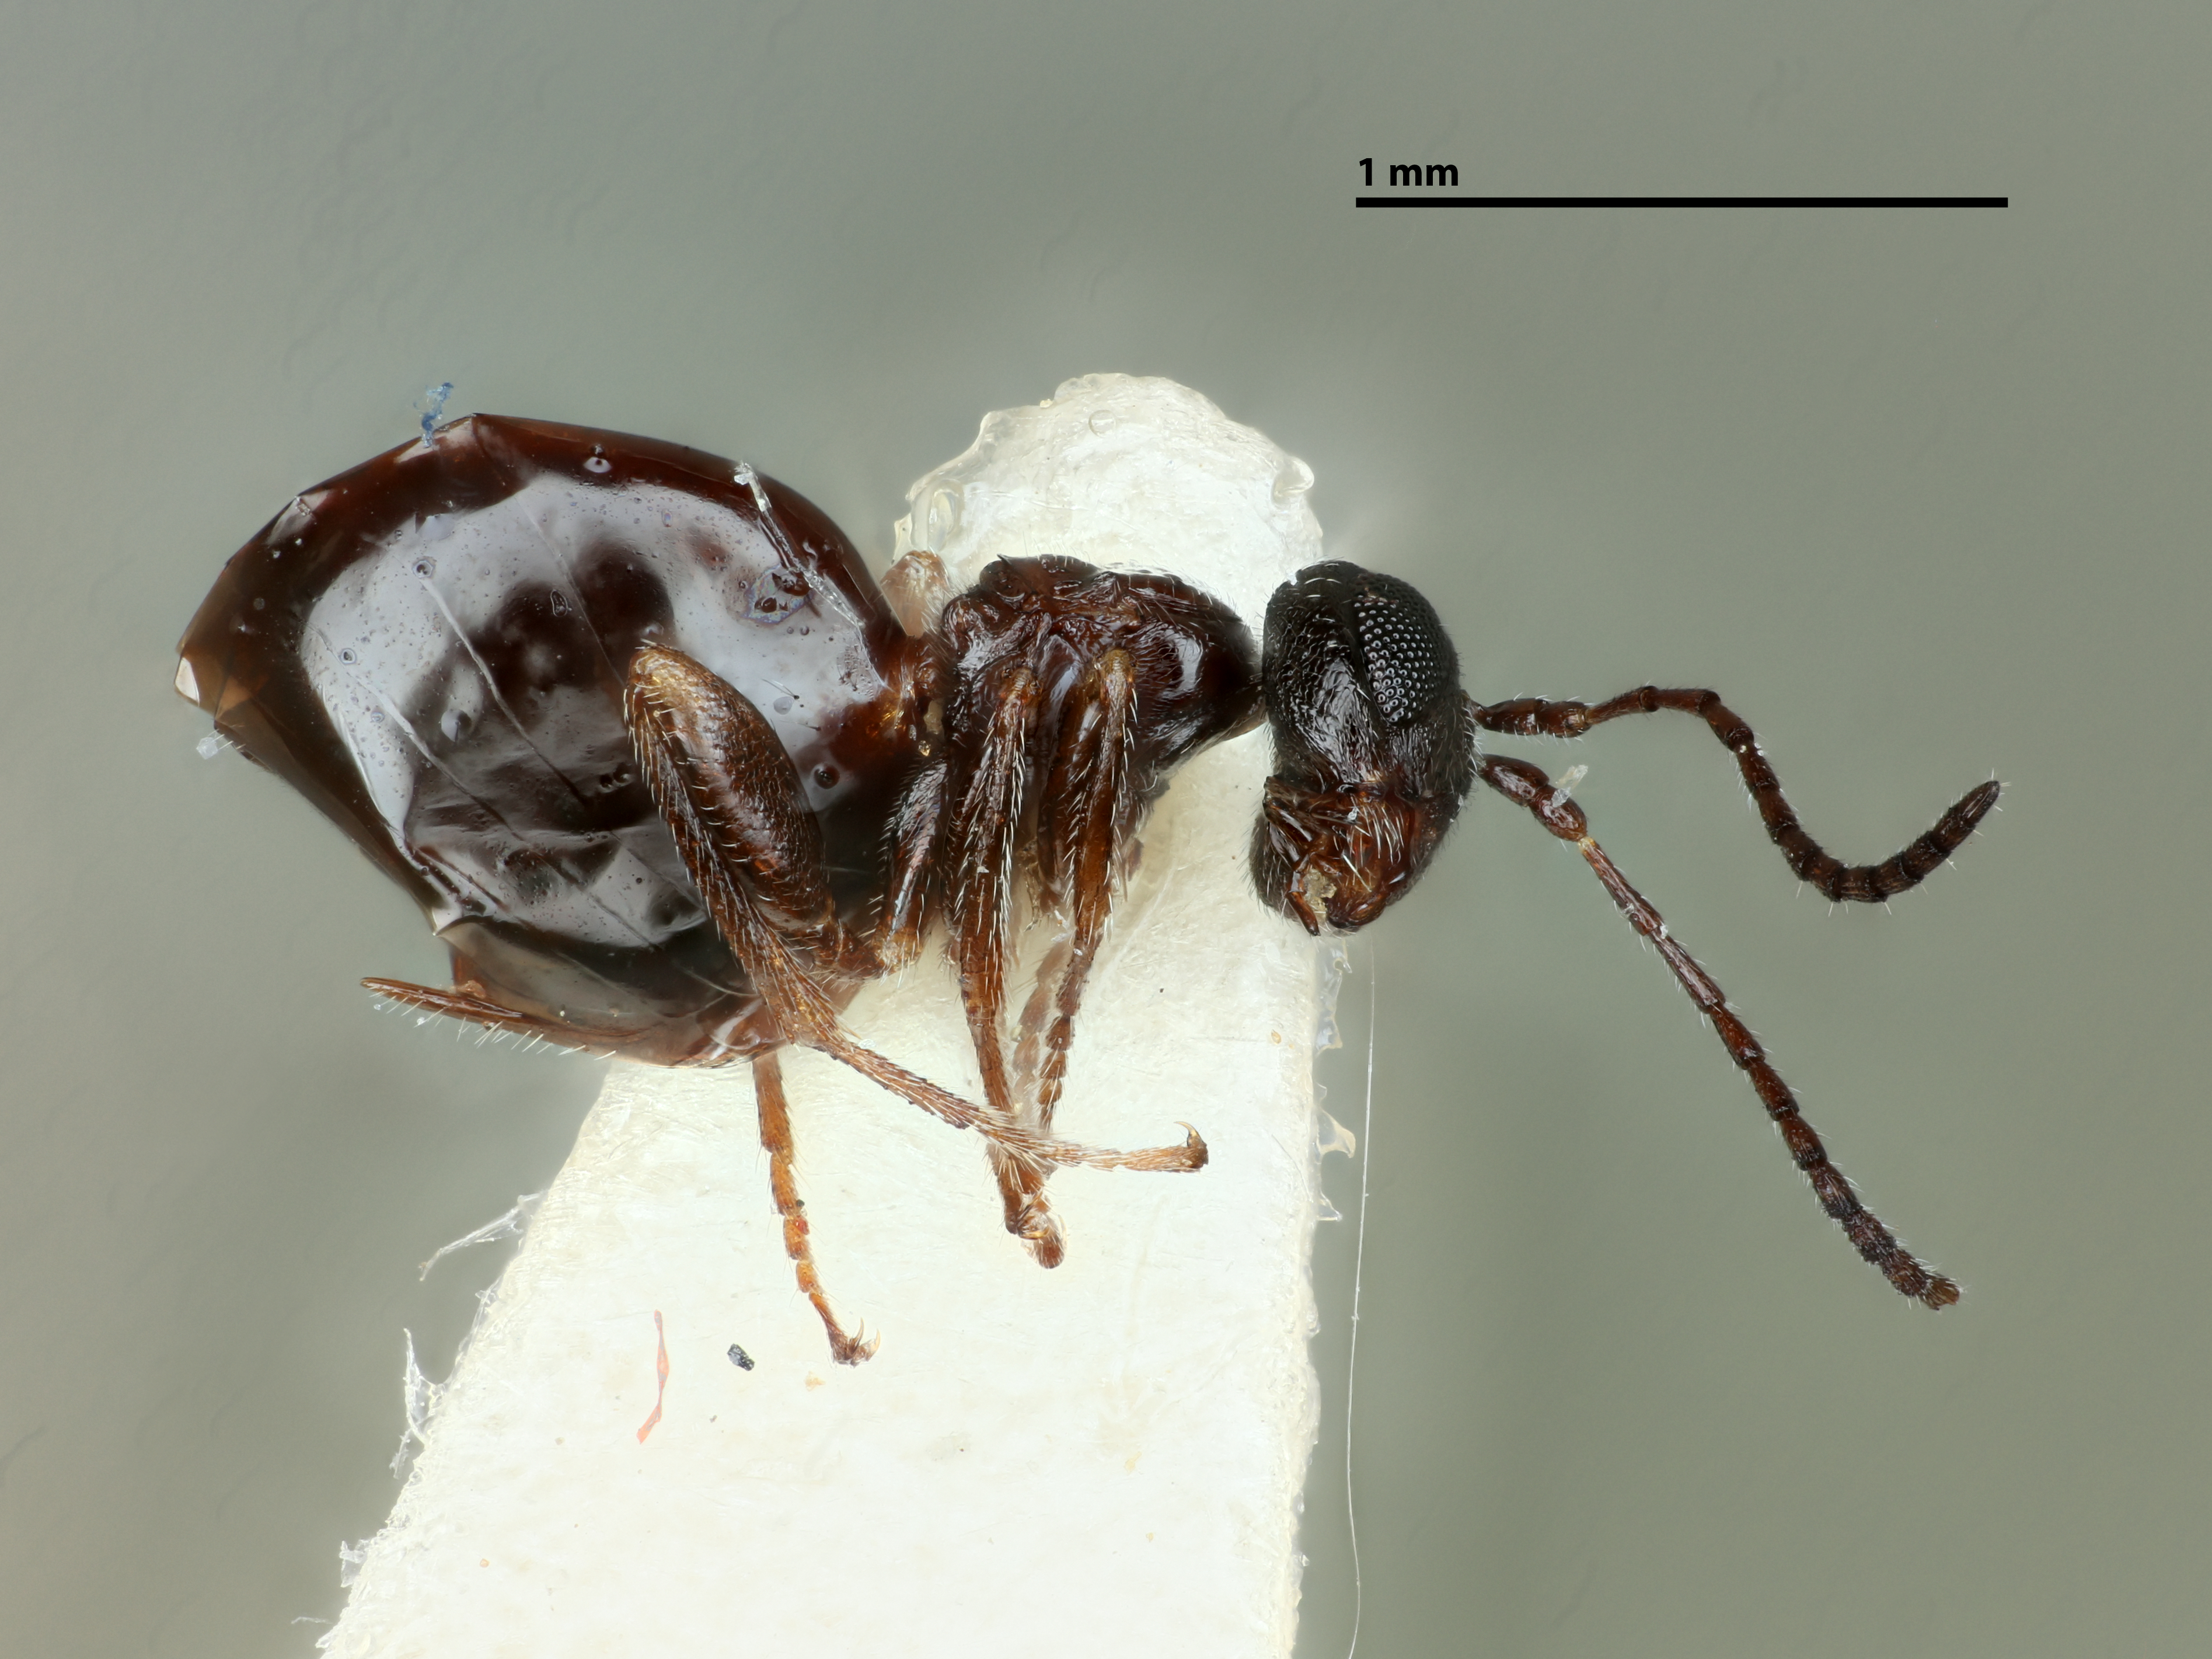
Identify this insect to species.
Euxystotera campanulatum
